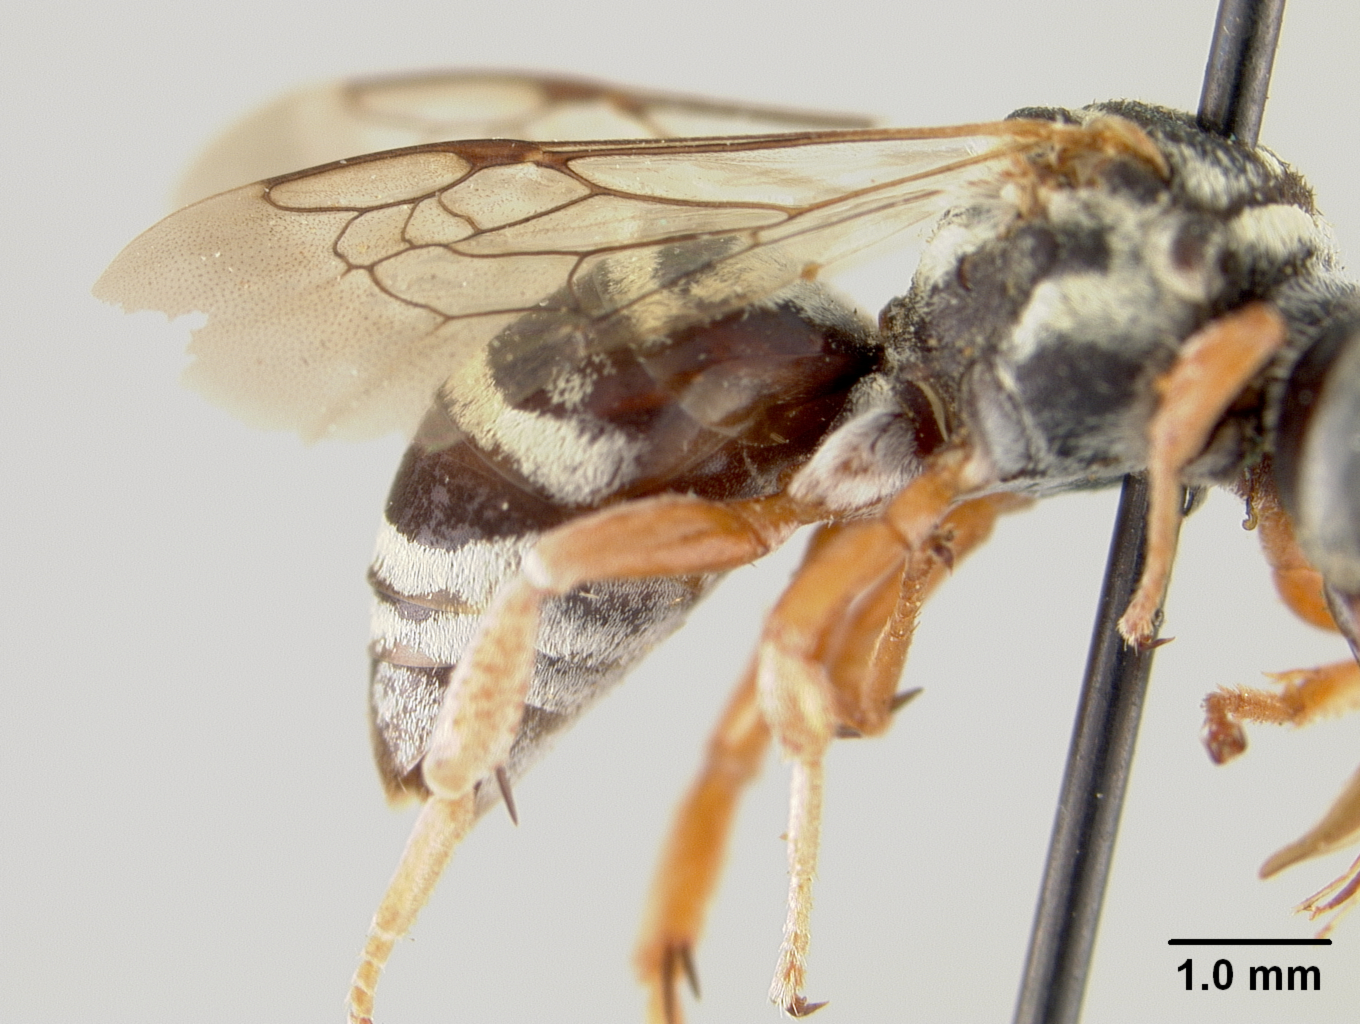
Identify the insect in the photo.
Triepeolus norae
